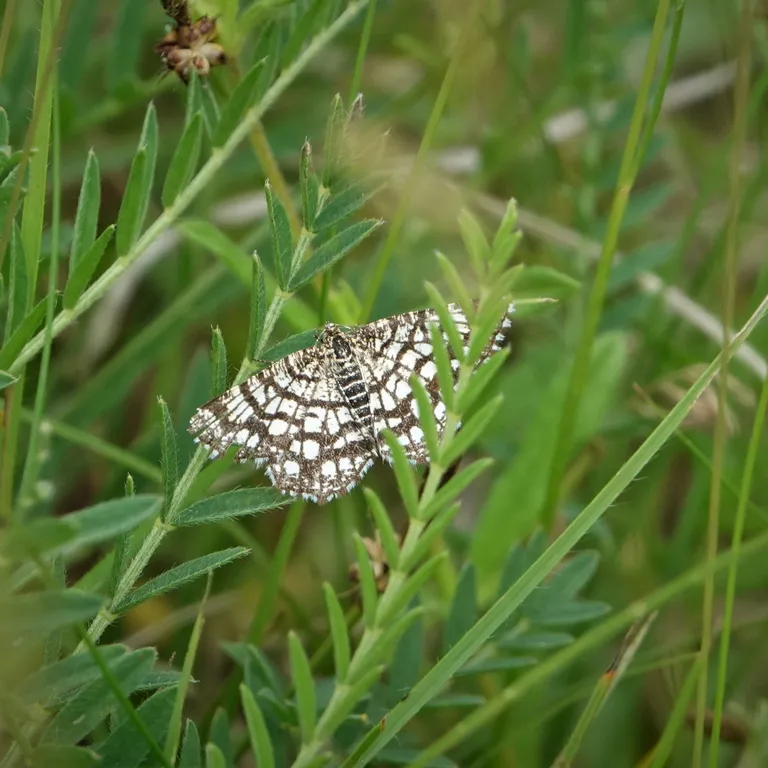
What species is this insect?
Chiasmia clathrata
